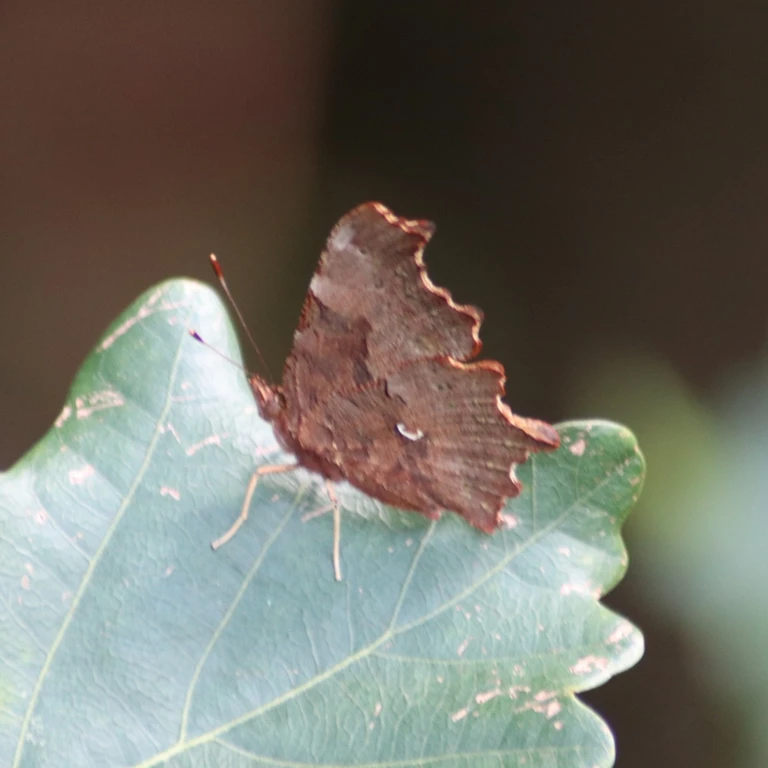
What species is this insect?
Polygonia c-album
